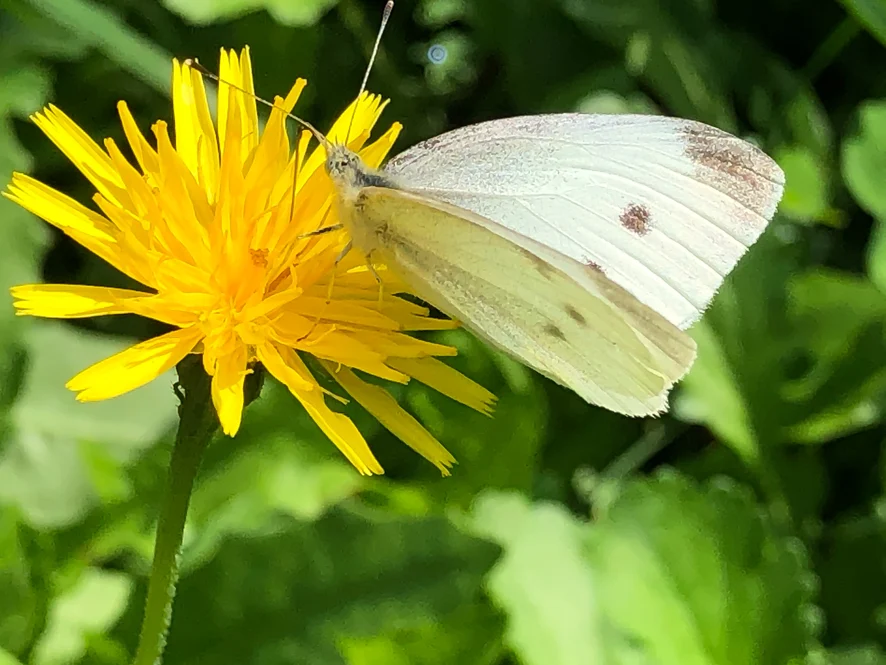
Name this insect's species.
Pieris brassicae
